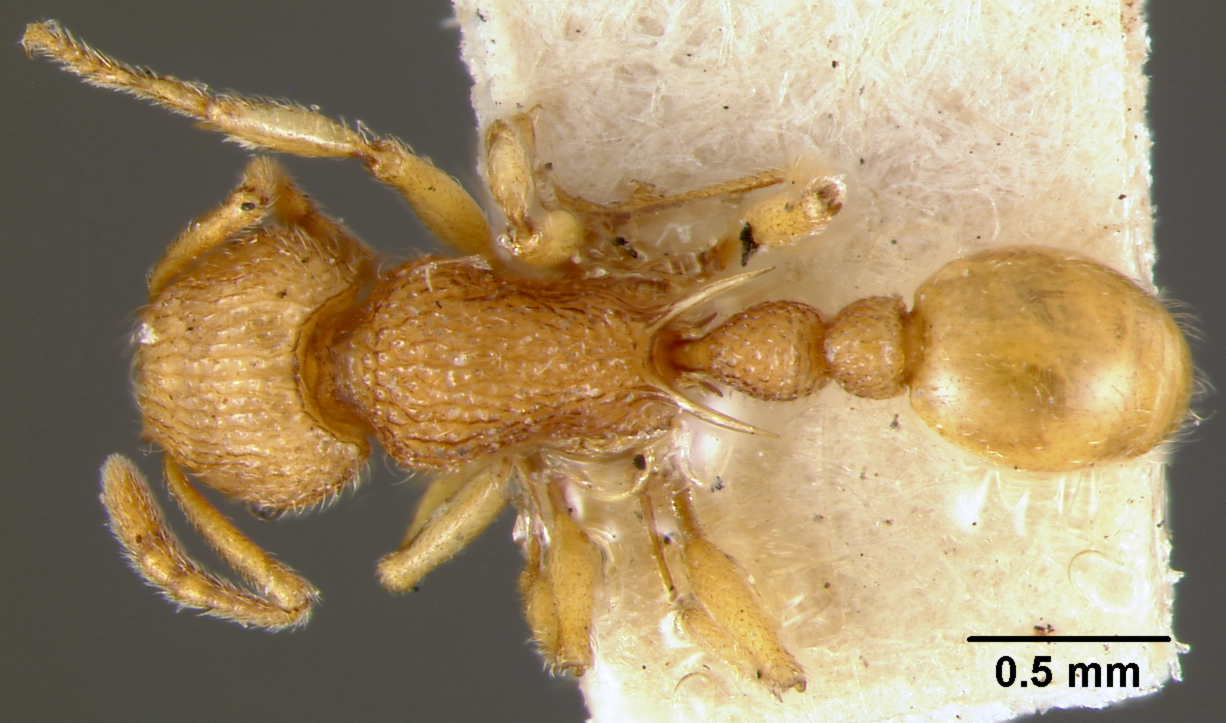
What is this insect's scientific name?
Tetramorium salomo
